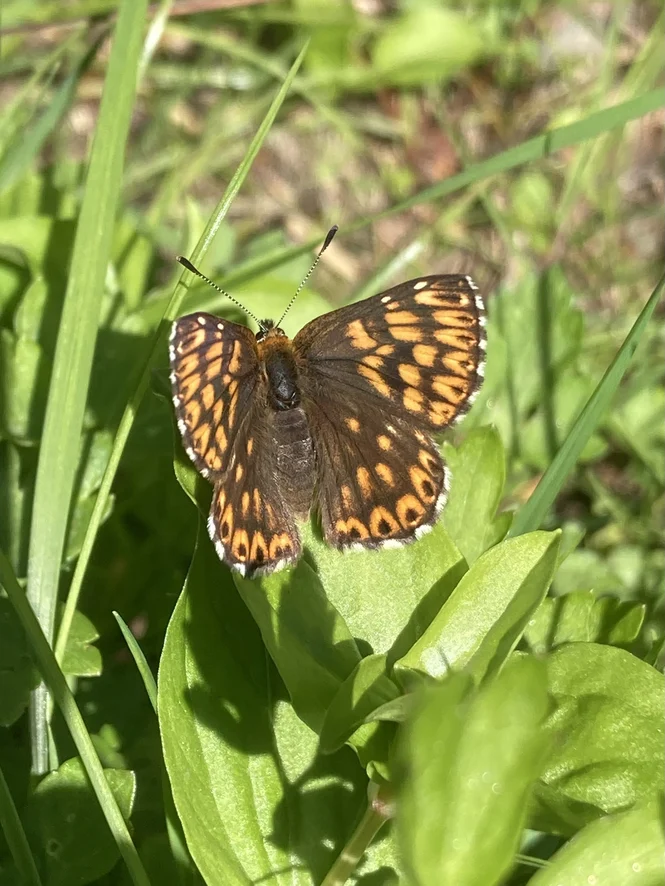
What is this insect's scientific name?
Hamearis lucina
